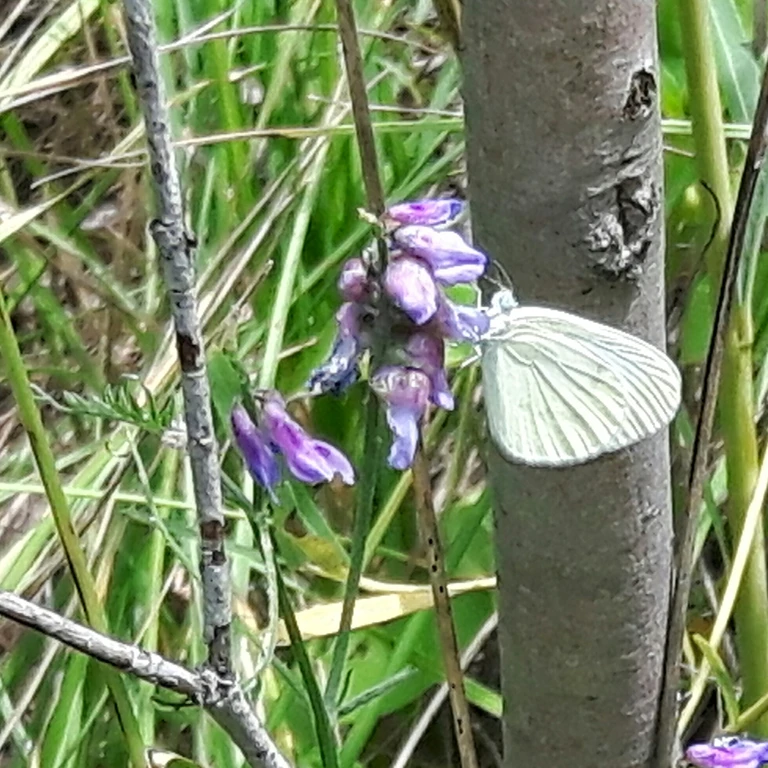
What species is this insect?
Leptidea sinapis/juvernica
